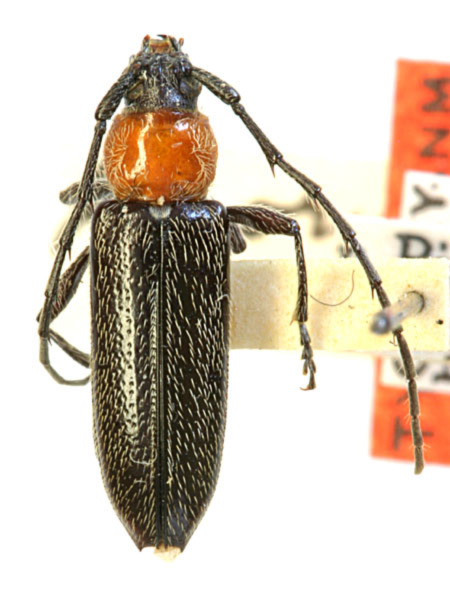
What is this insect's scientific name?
Stenosphenus notatus (also Stenosphenus pinorum)
